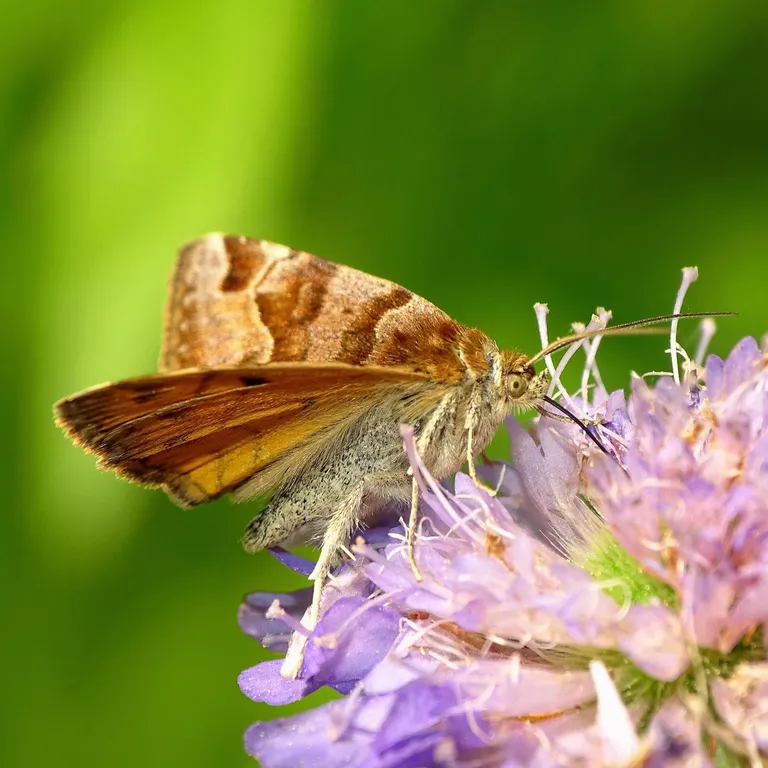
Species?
Euclidia glyphica
